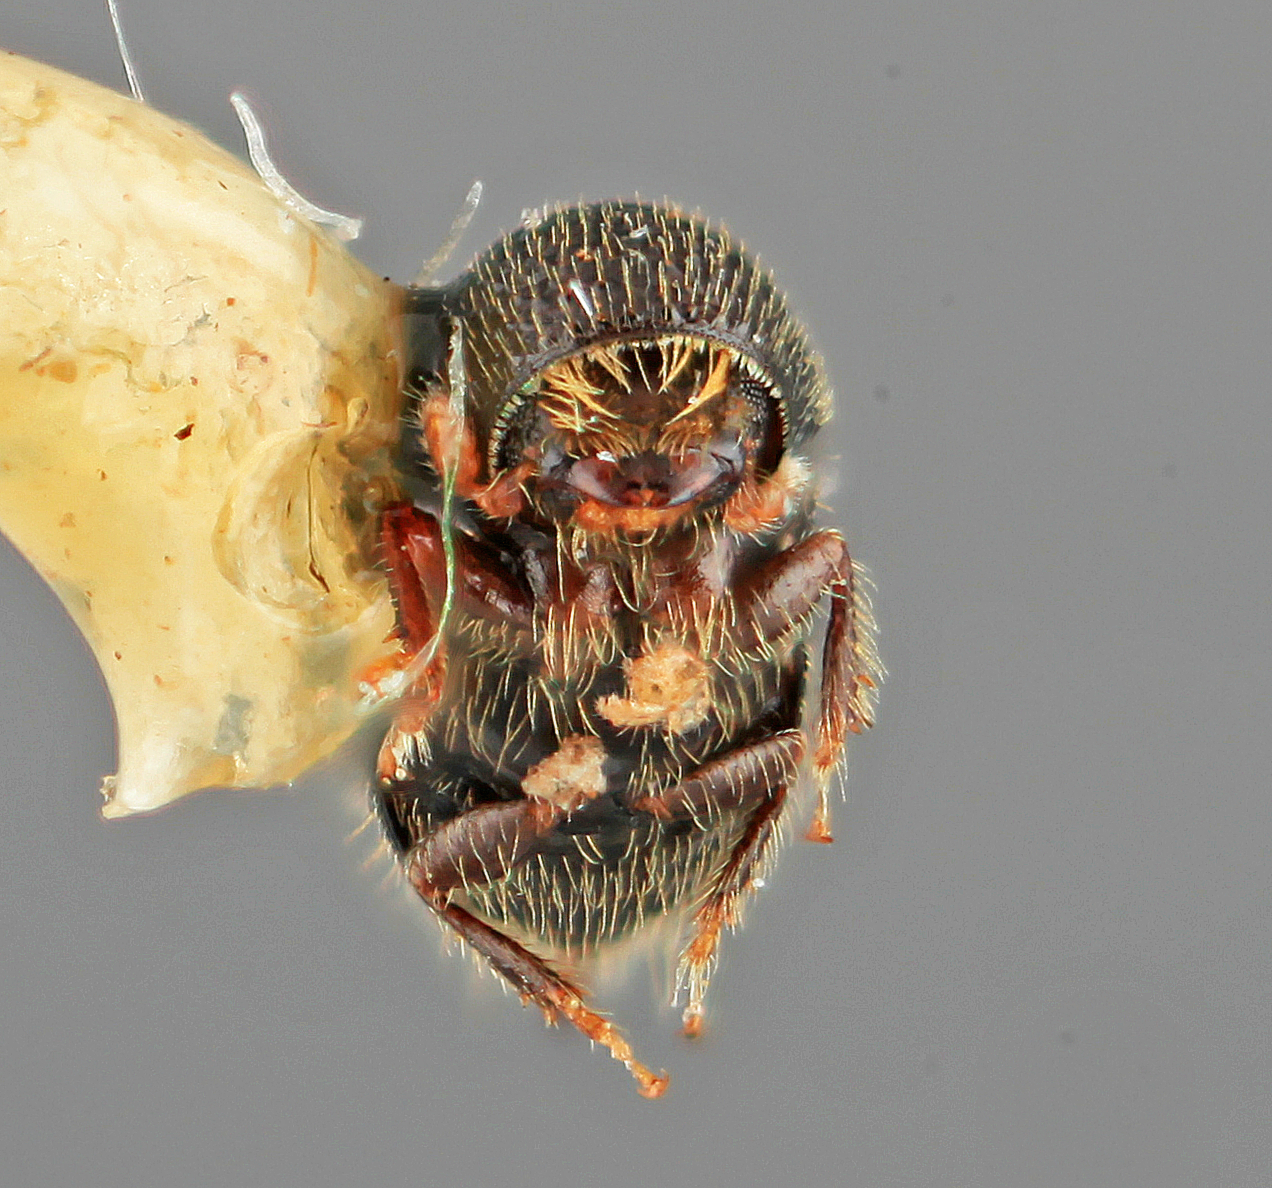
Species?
Pityophthorus laetus
